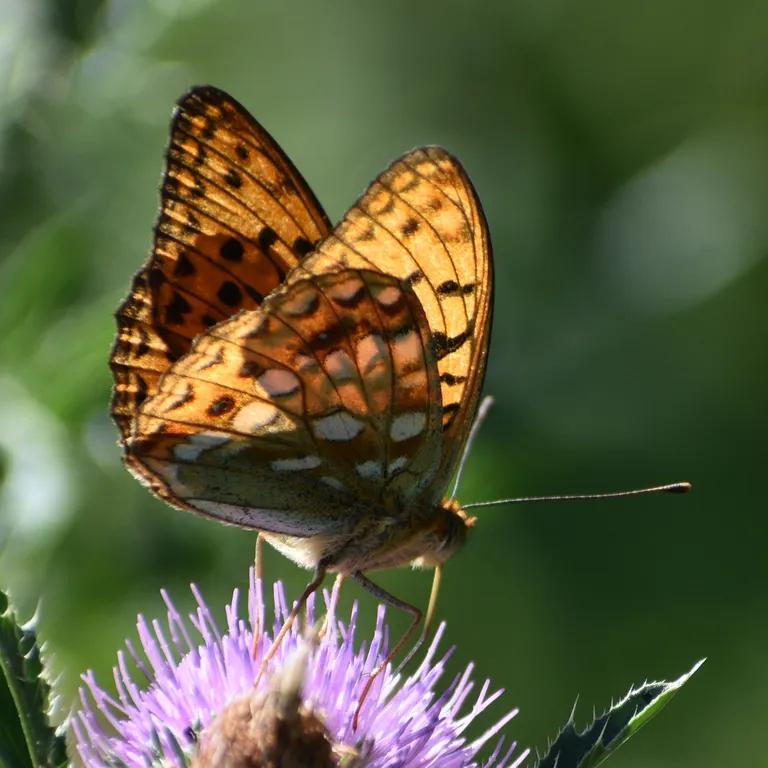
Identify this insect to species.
Fabriciana adippe
